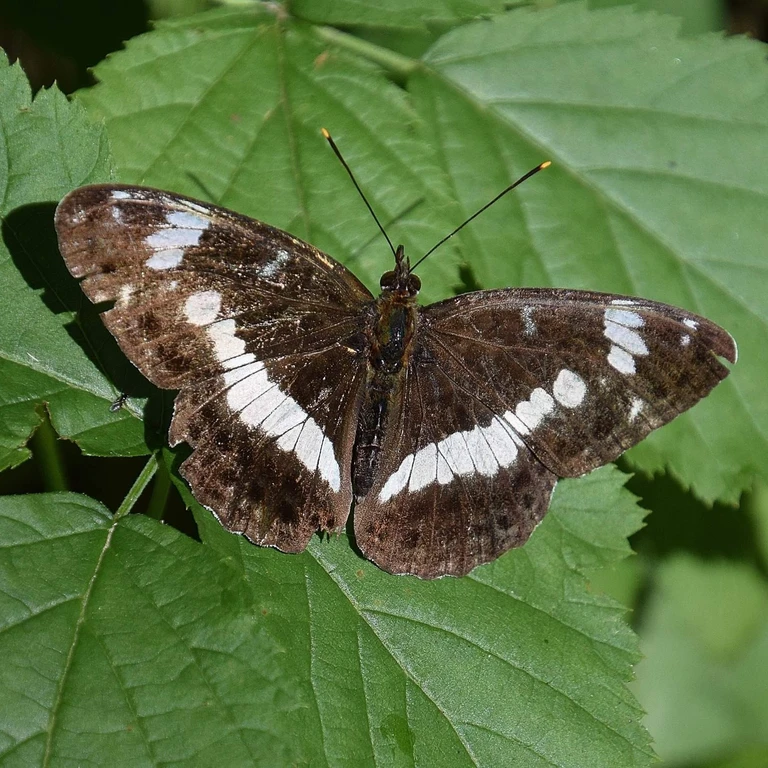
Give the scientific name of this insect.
Limenitis camilla (also Ladoga camilla)
